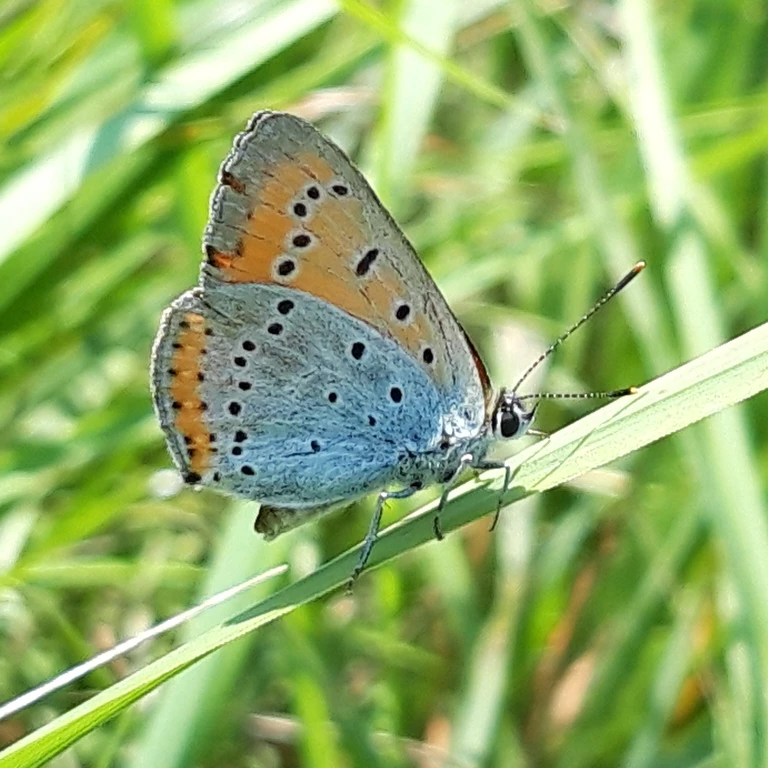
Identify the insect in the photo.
Lycaena dispar
